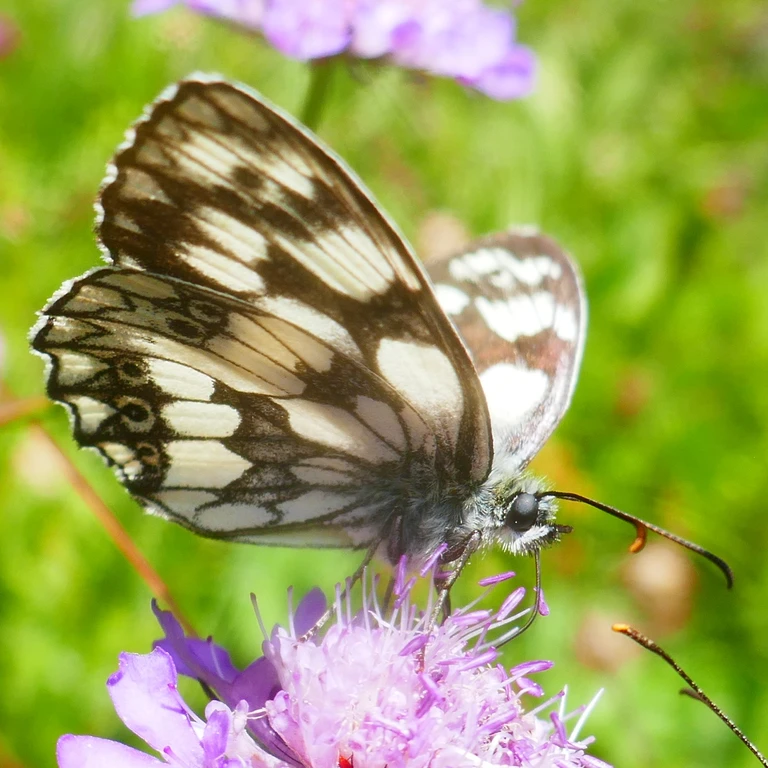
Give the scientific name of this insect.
Melanargia galathea
